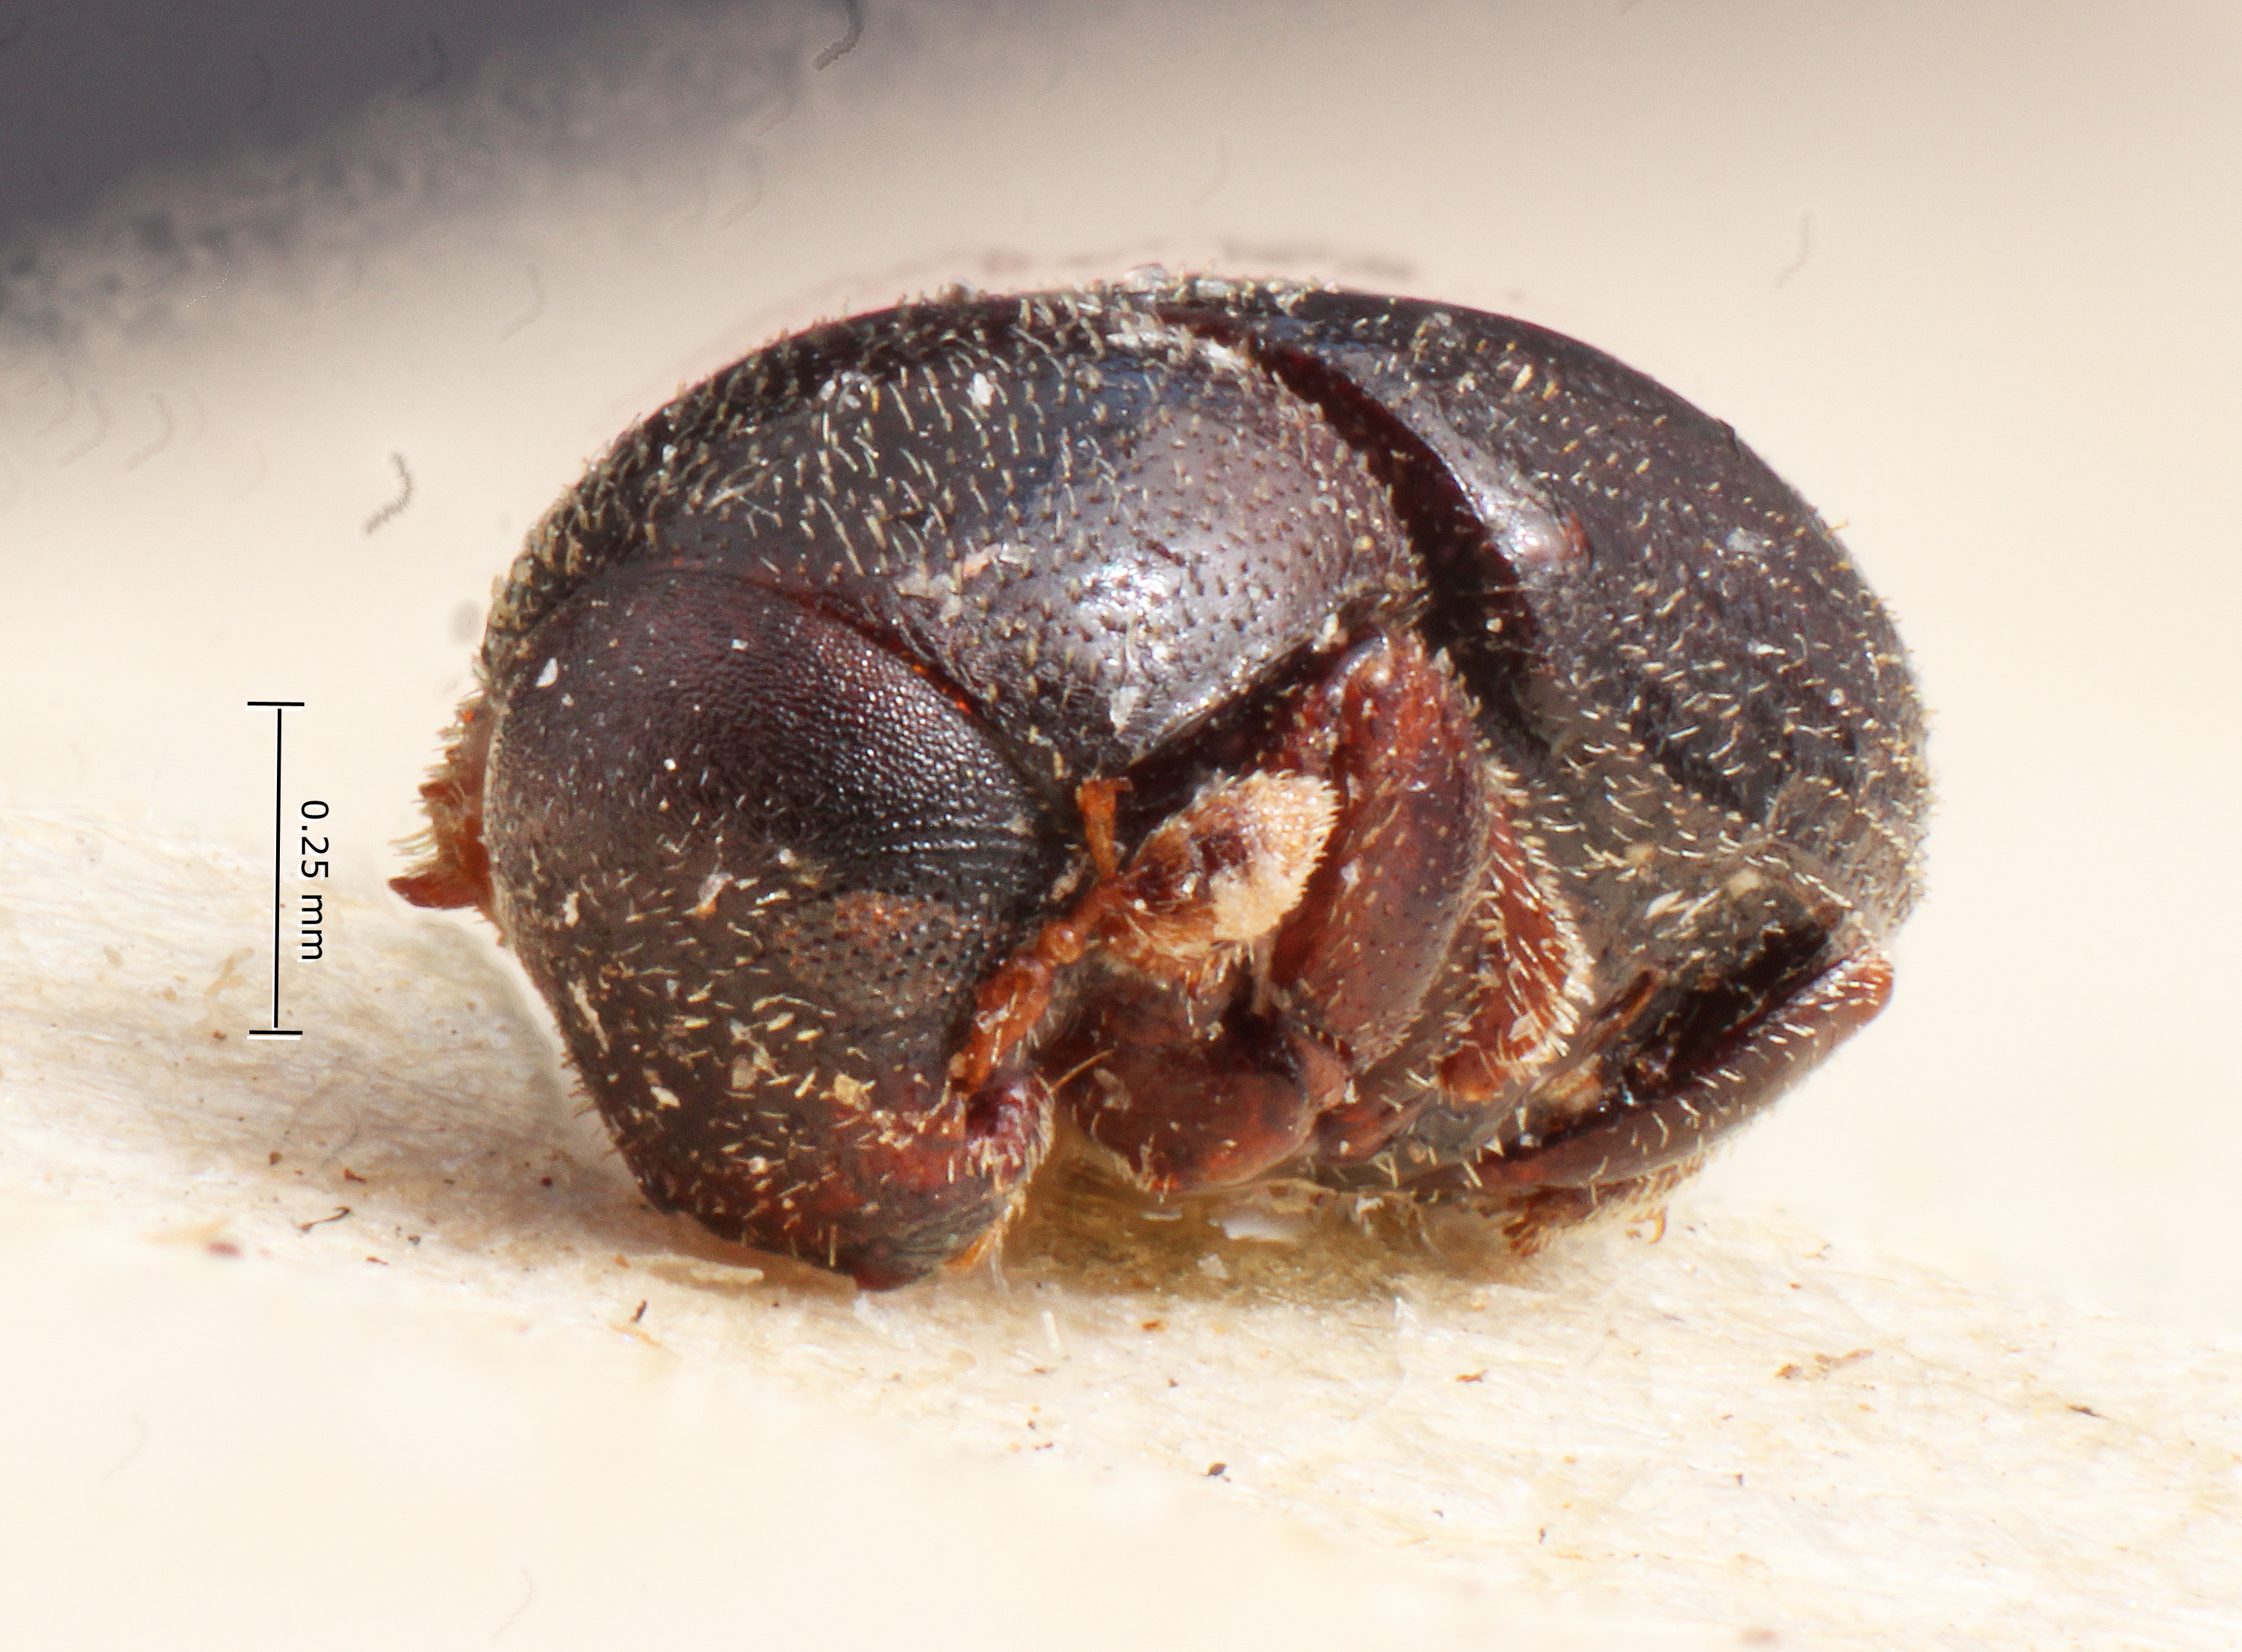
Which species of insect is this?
Hylocurosoma adustum
